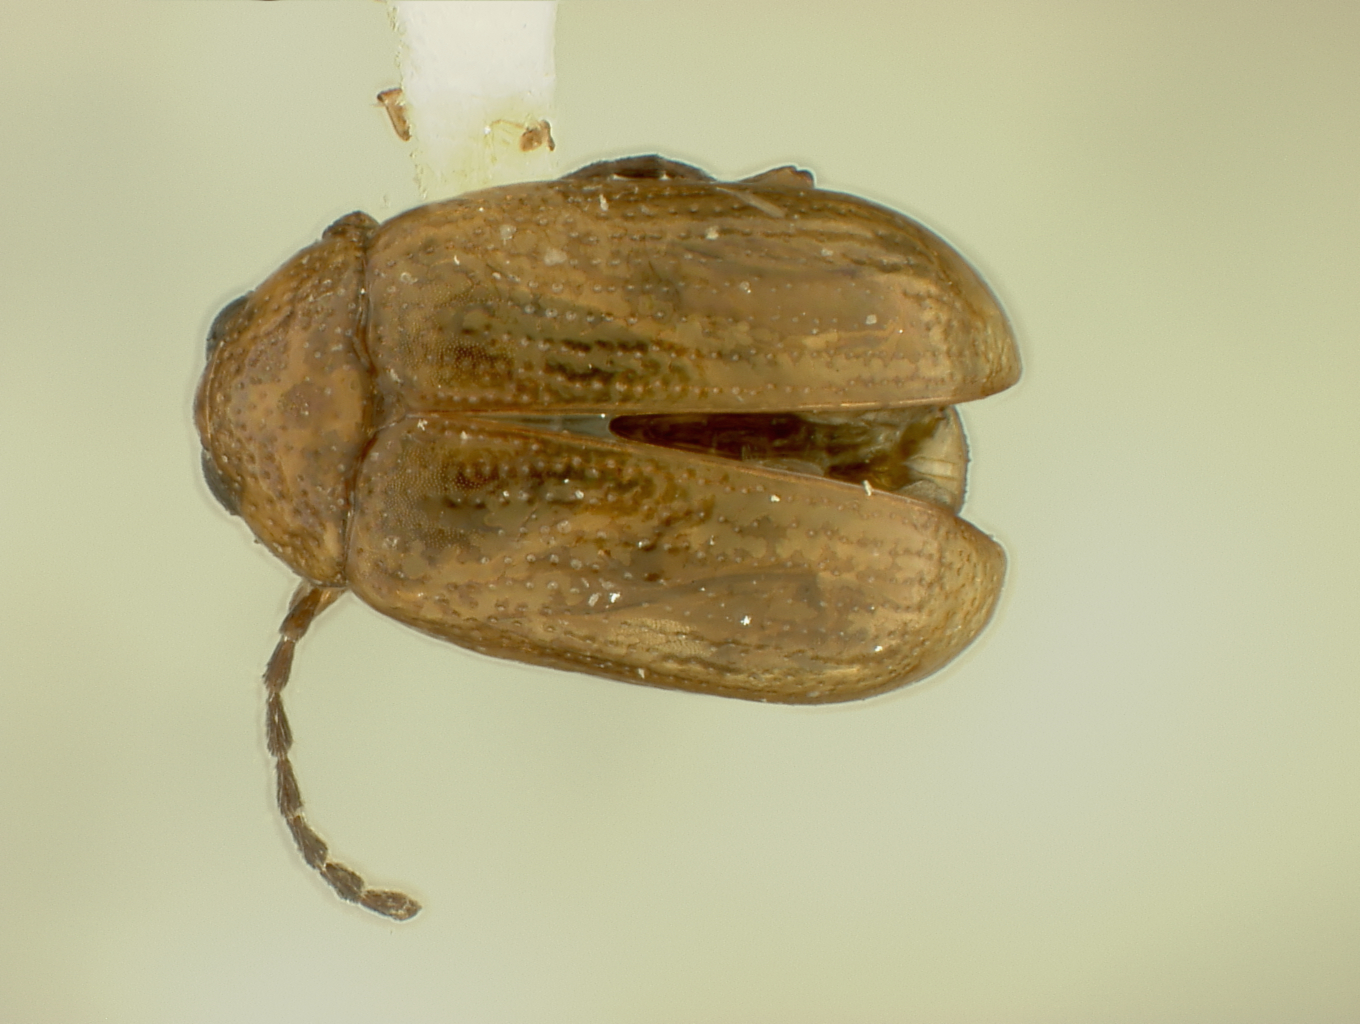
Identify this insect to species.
Glyptobregma bruneri
